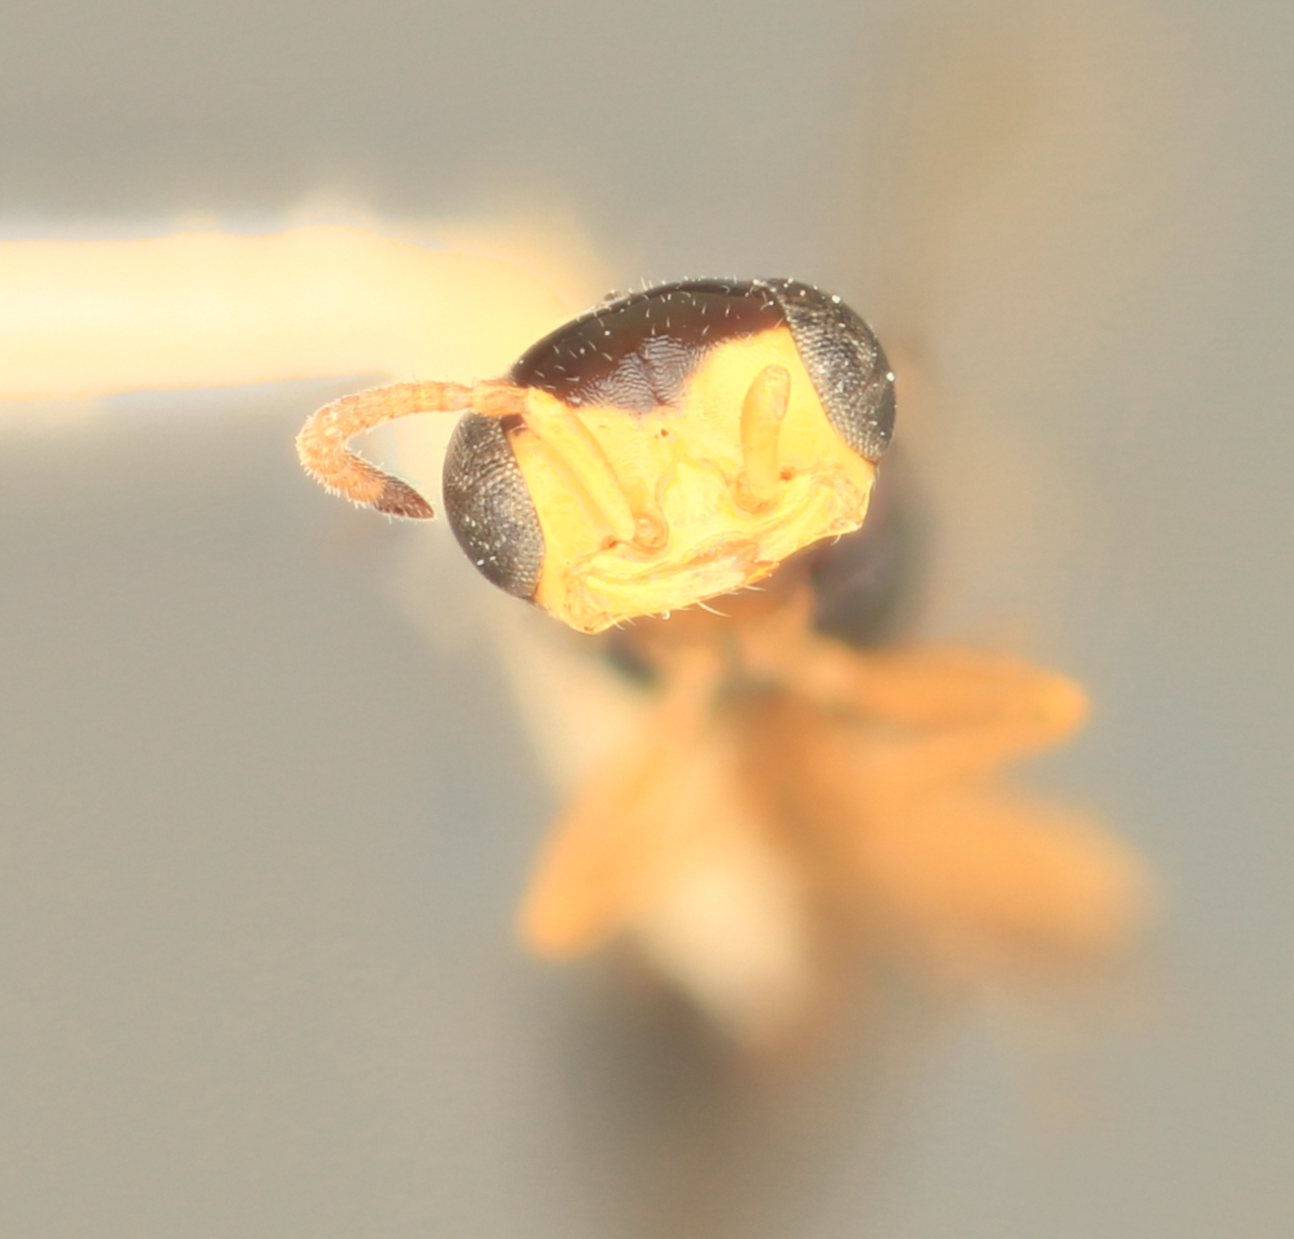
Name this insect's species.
Spilomena ampliceps
